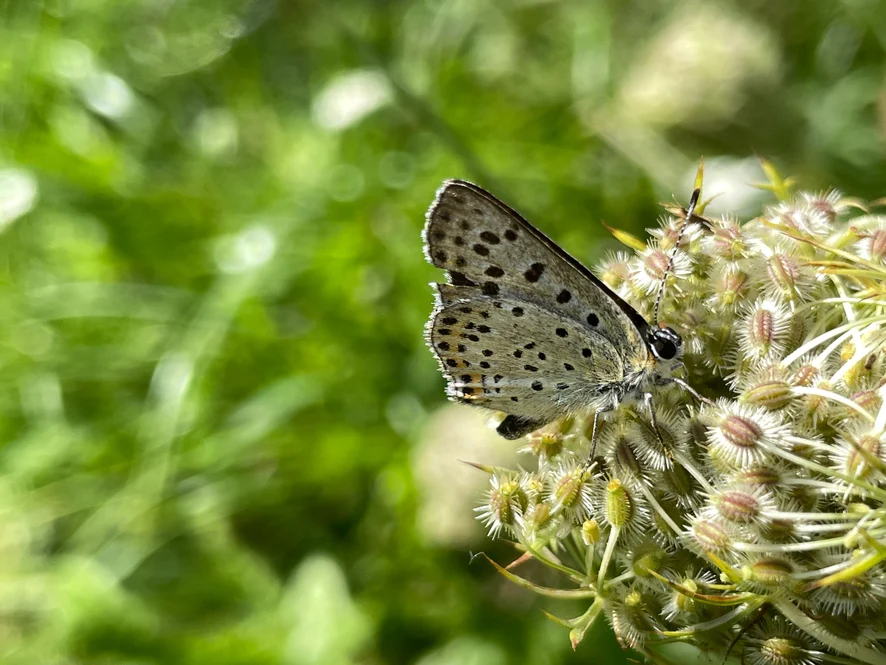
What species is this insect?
Lycaena tityrus (also Loweia tityrus)
